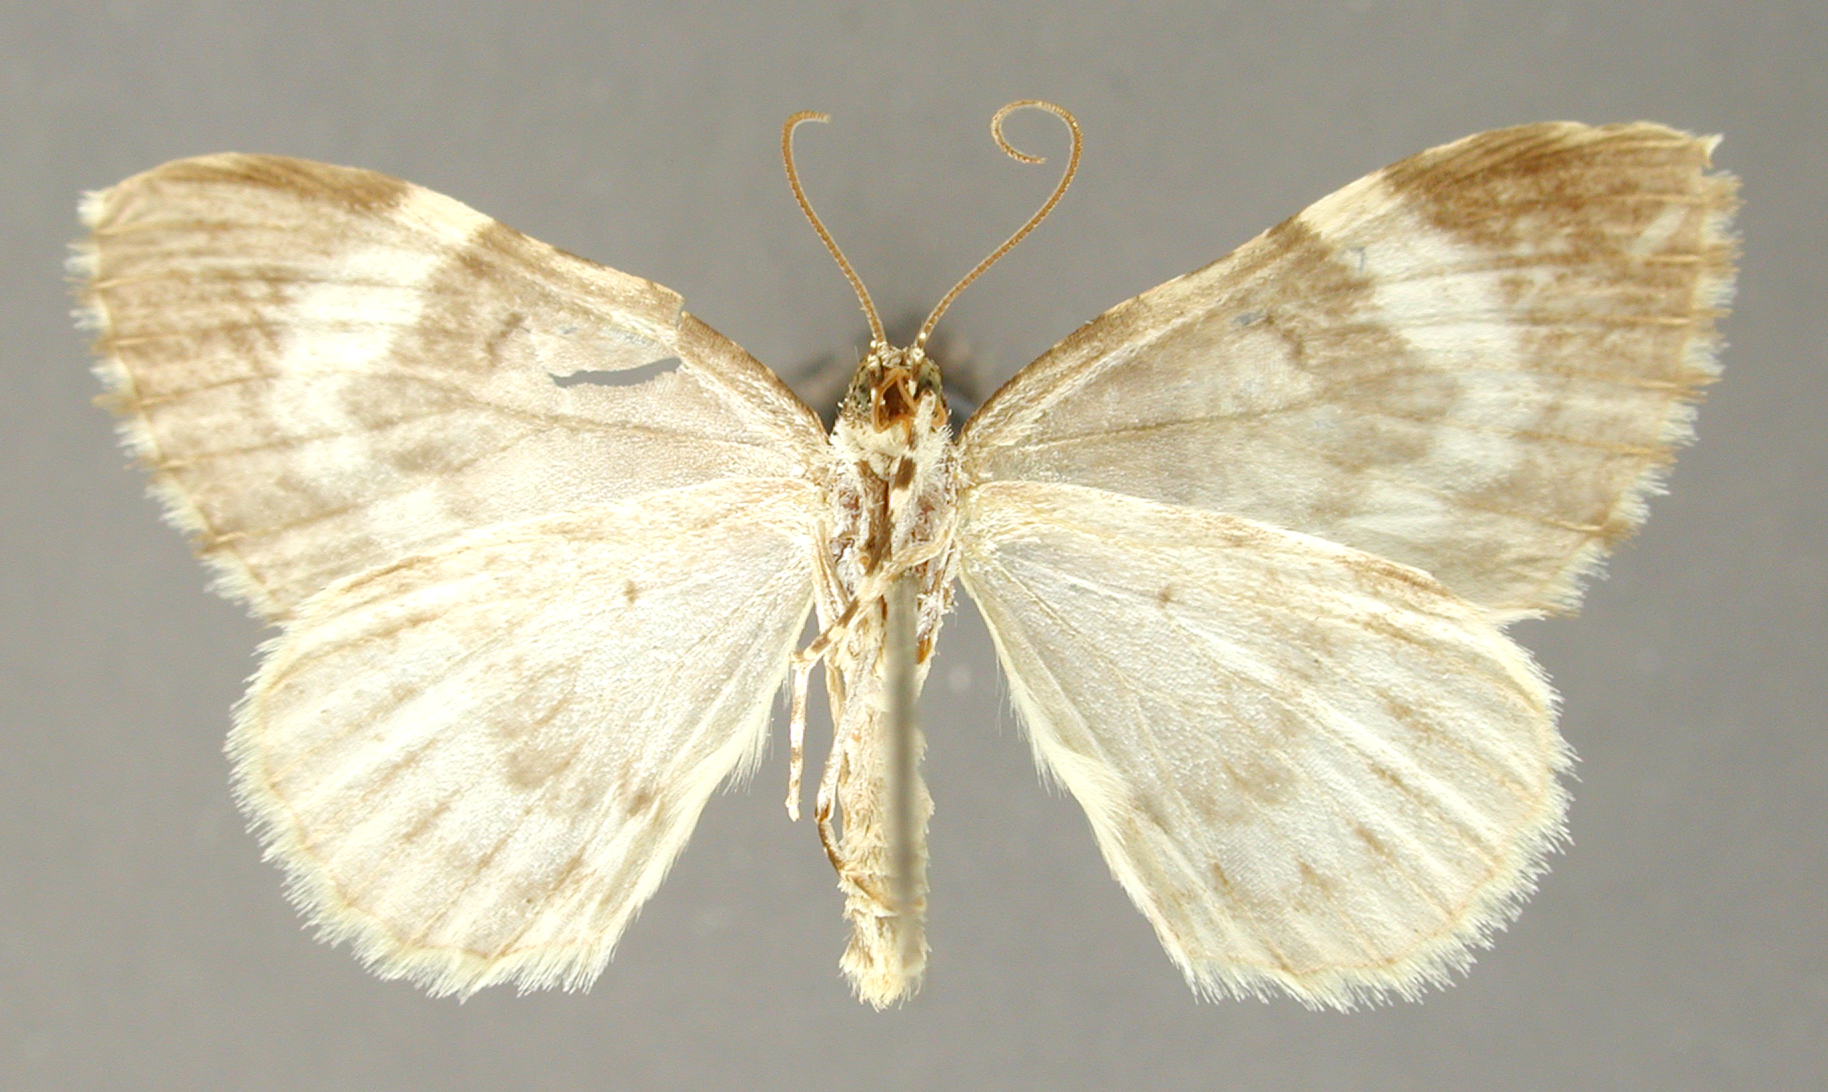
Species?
Eriopygidia euphemia
